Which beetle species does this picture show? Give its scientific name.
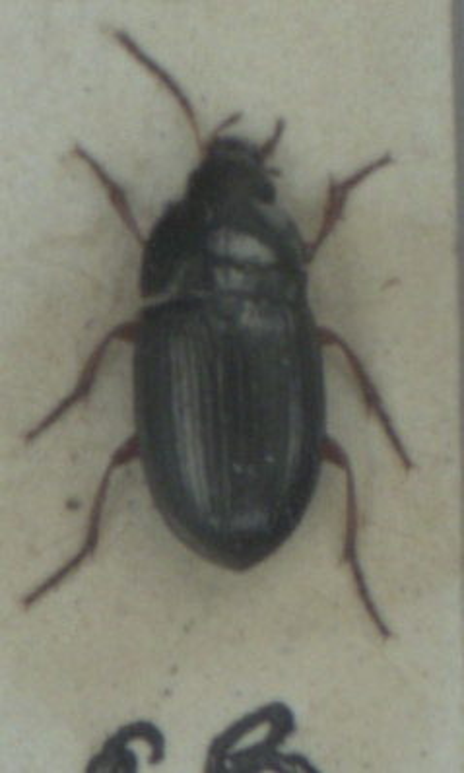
Amara familiaris
